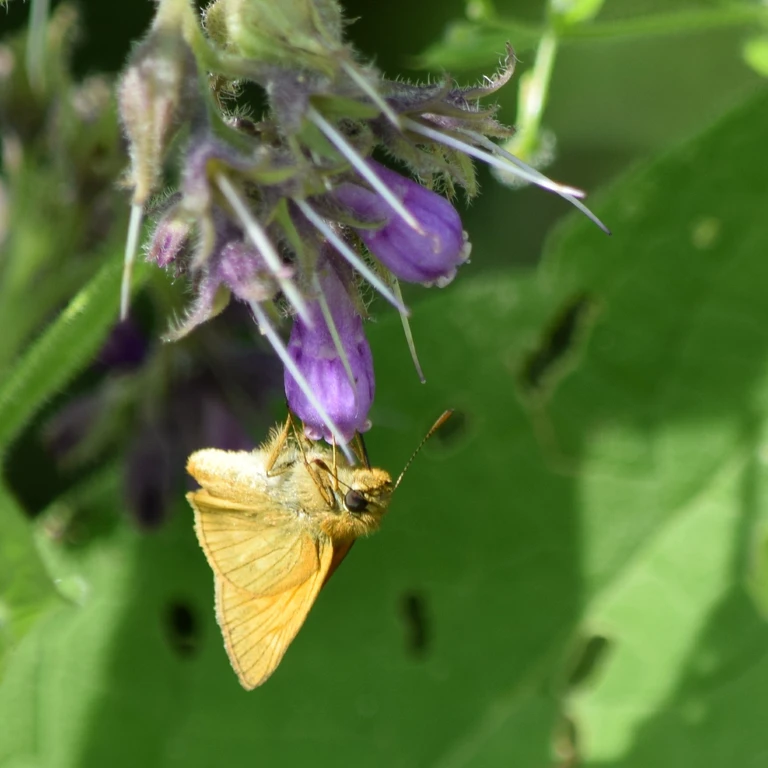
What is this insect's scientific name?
Ochlodes sylvanus (also Ochlodes venata)
